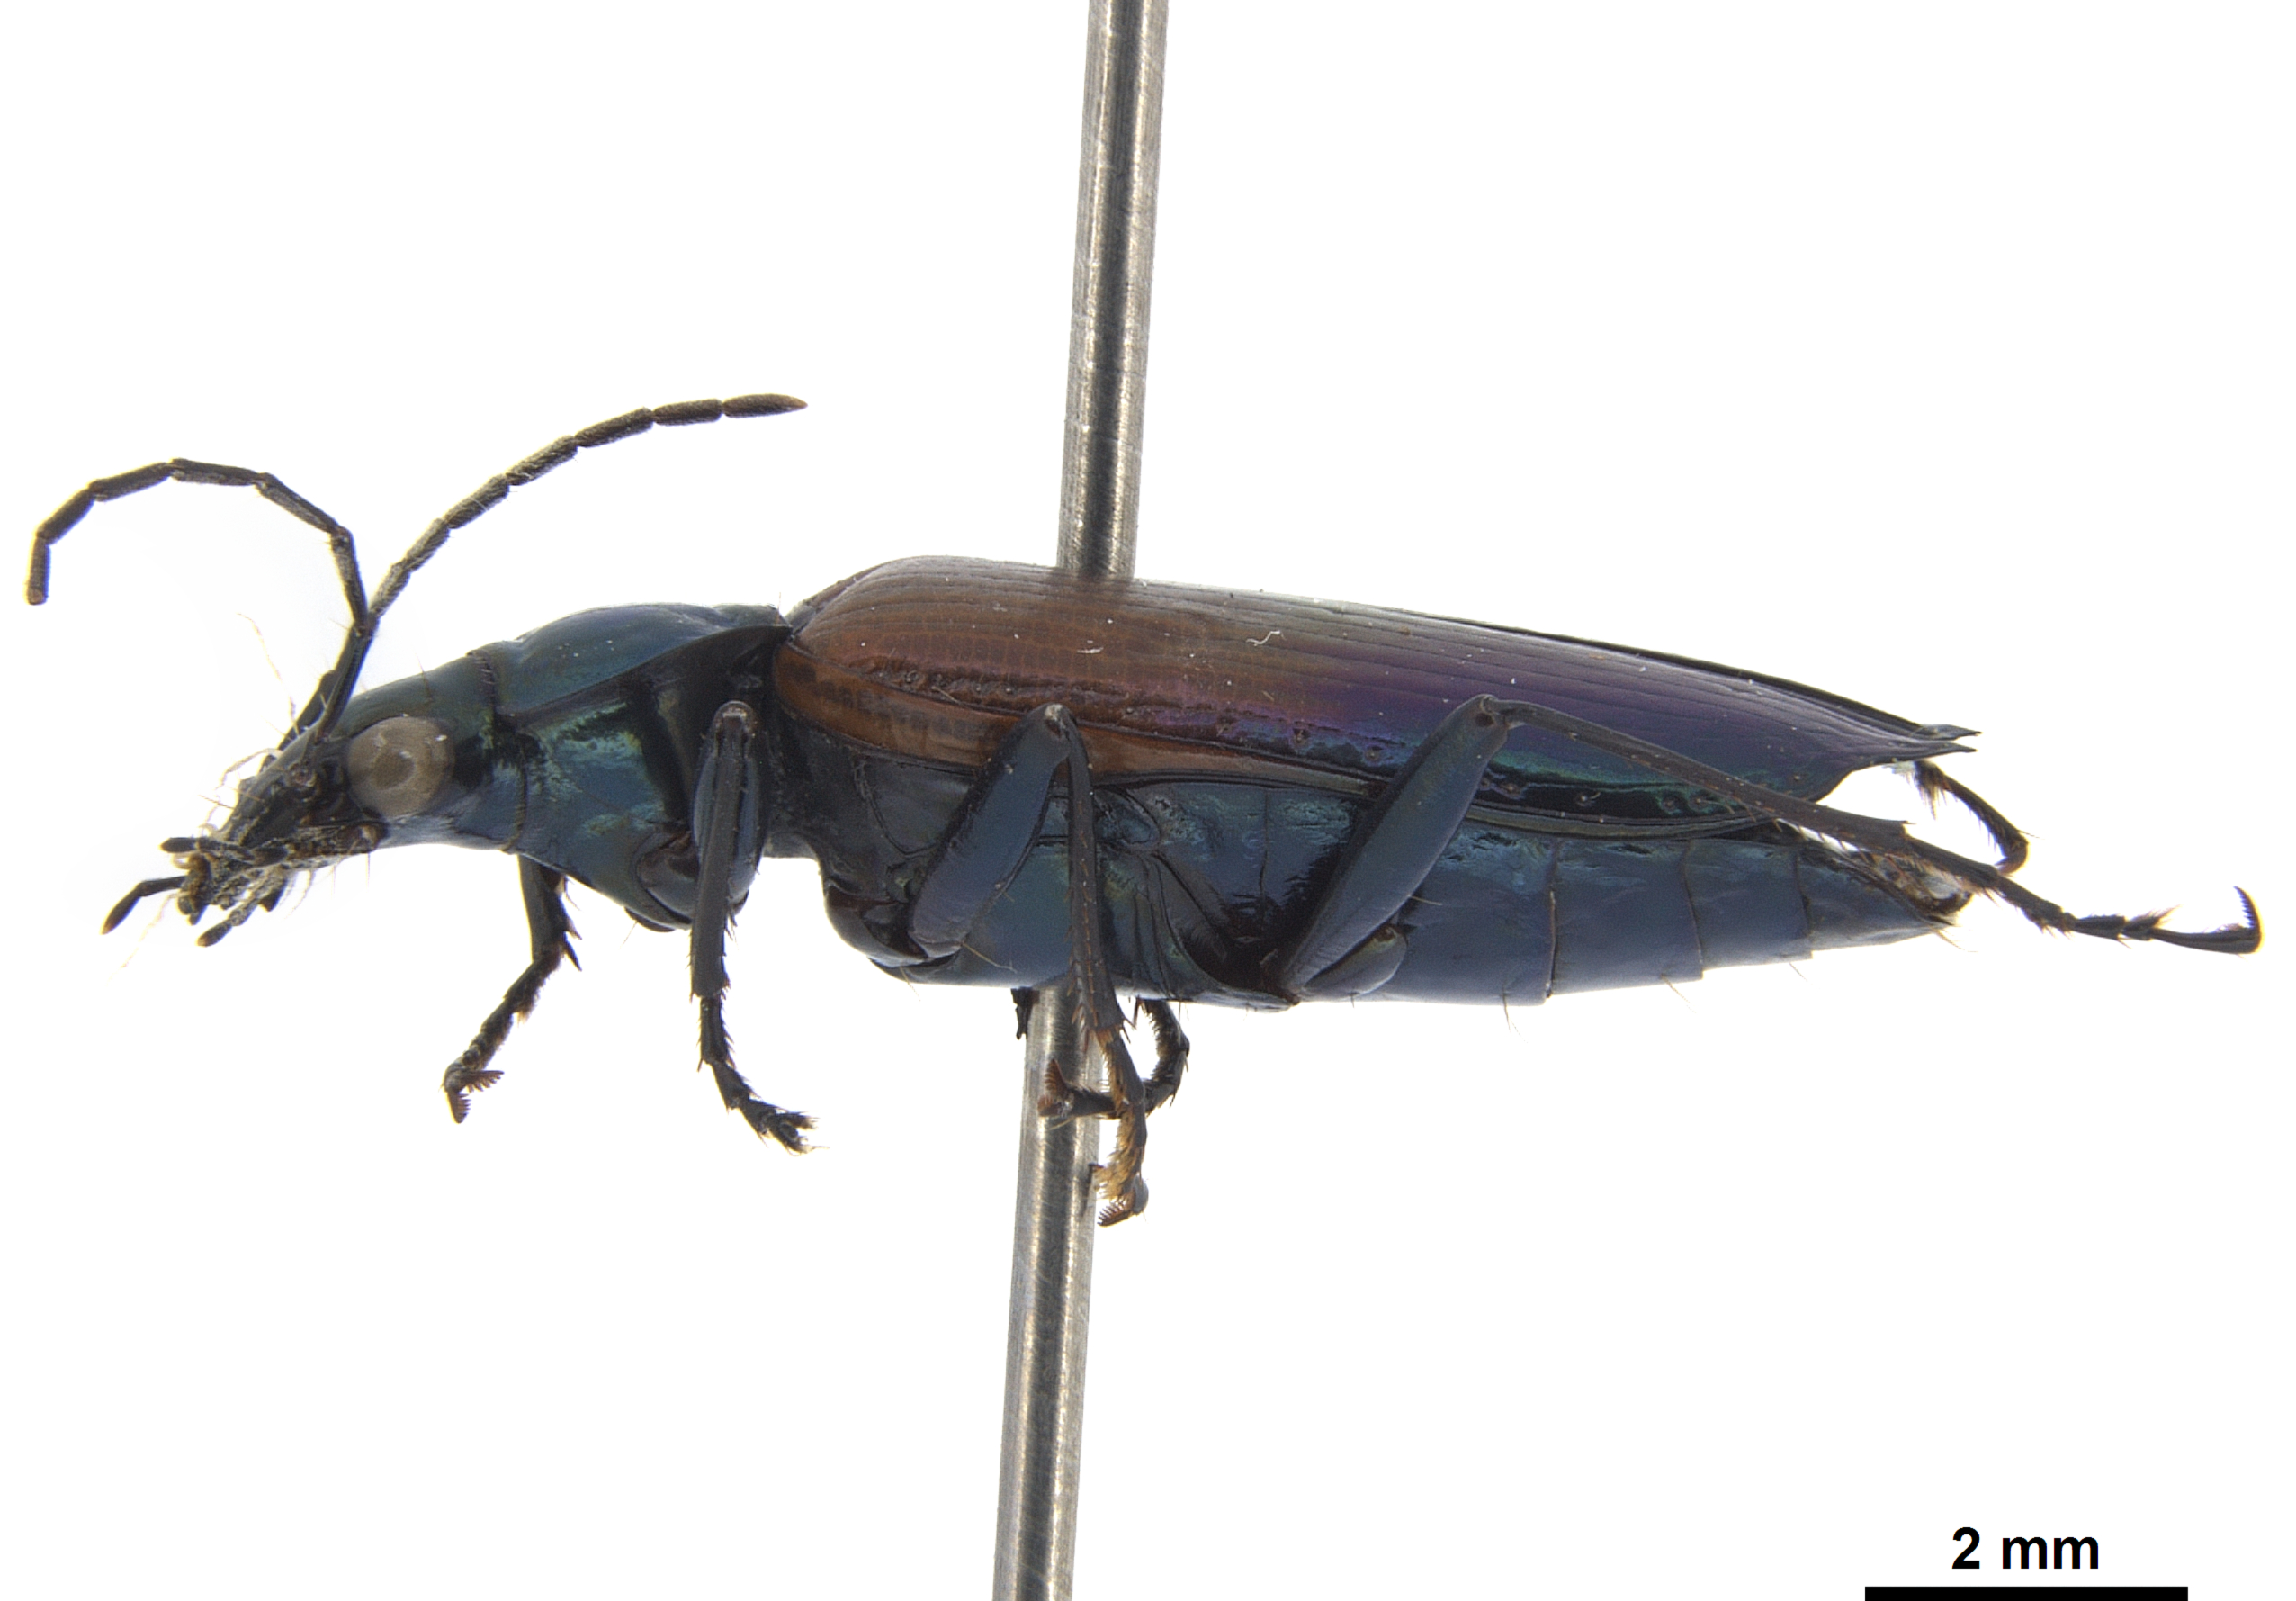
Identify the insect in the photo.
Onypterygia tricolor
